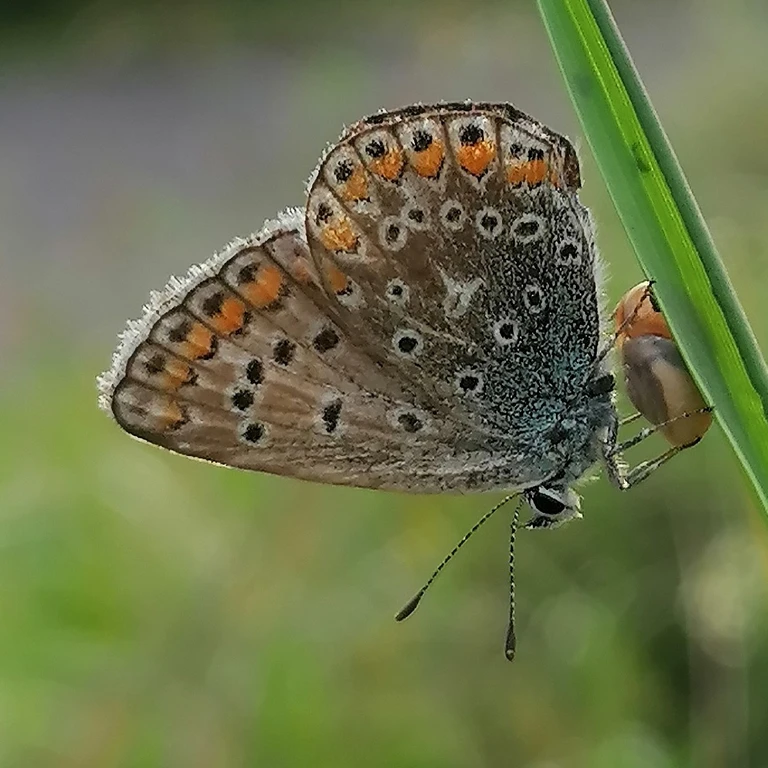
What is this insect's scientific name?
Polyommatus icarus
